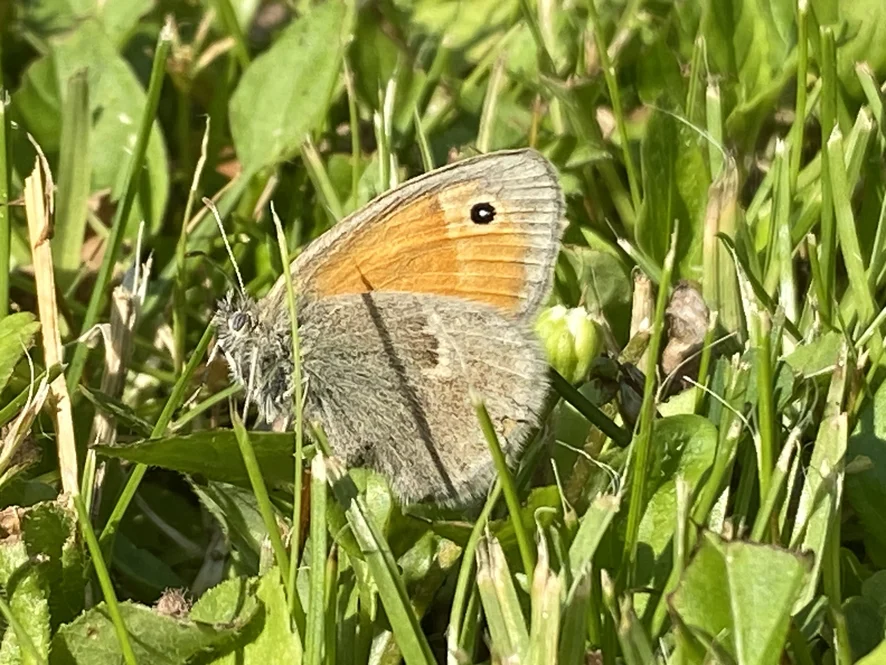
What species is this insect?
Coenonympha pamphilus
